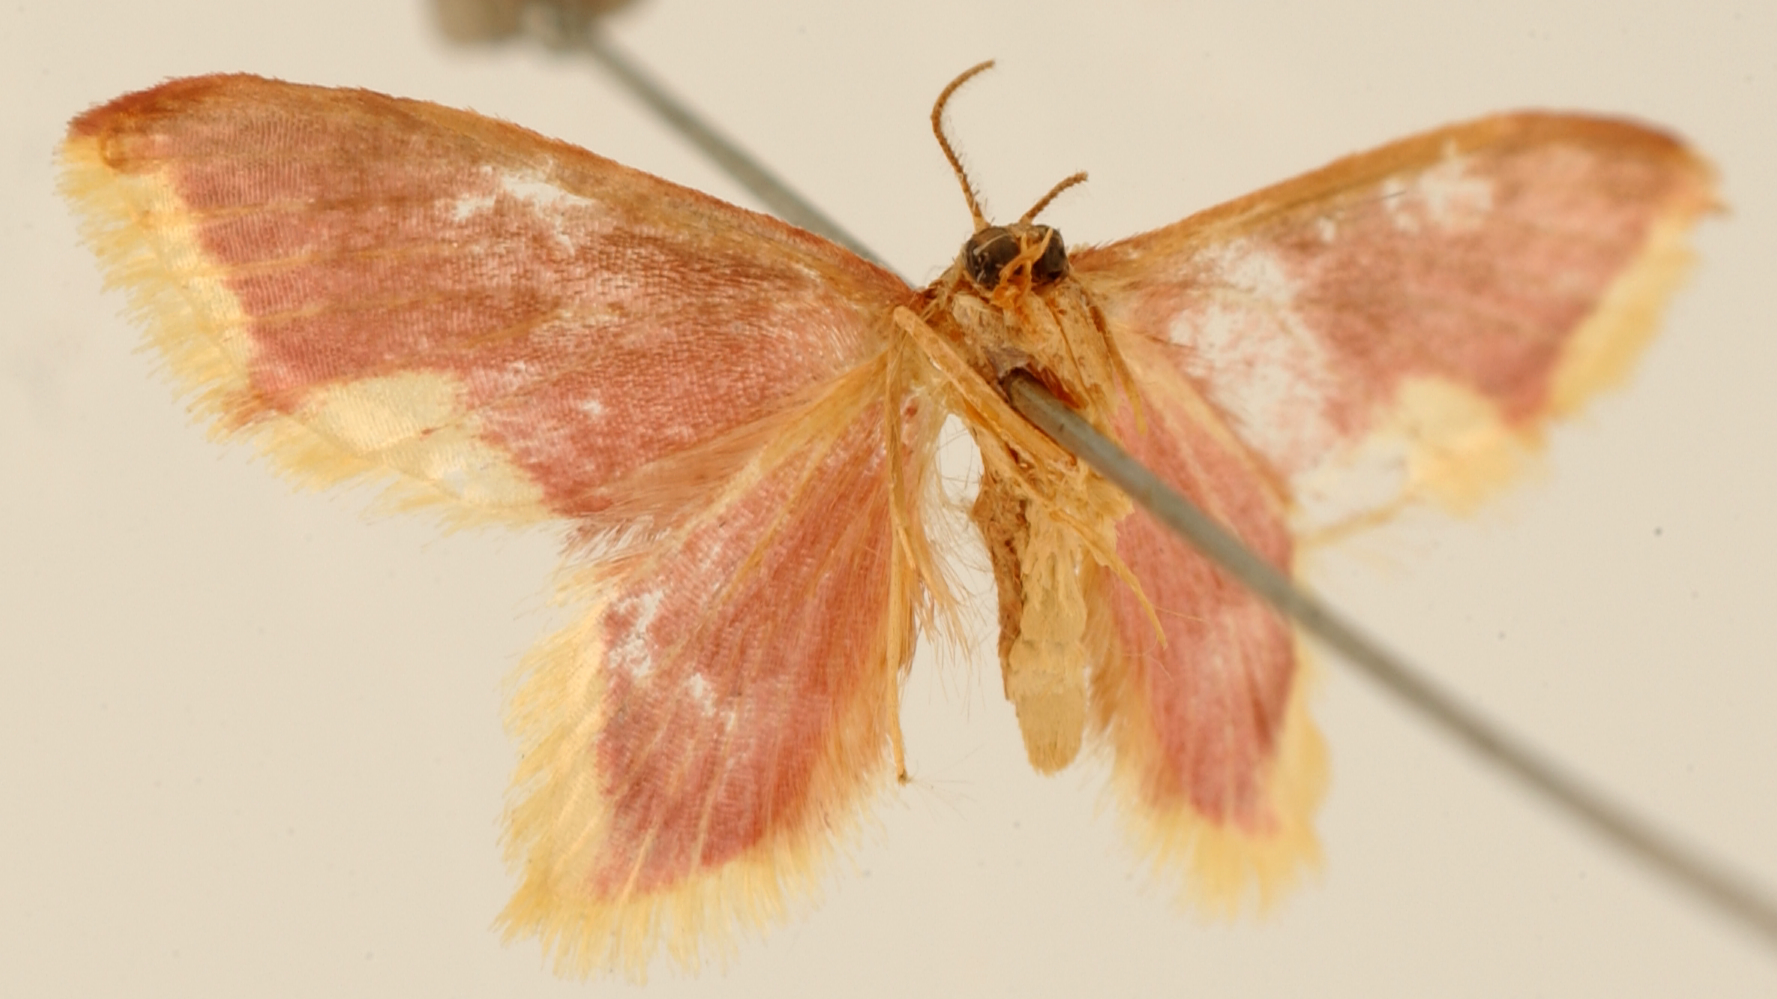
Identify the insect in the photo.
Hyria violescens
